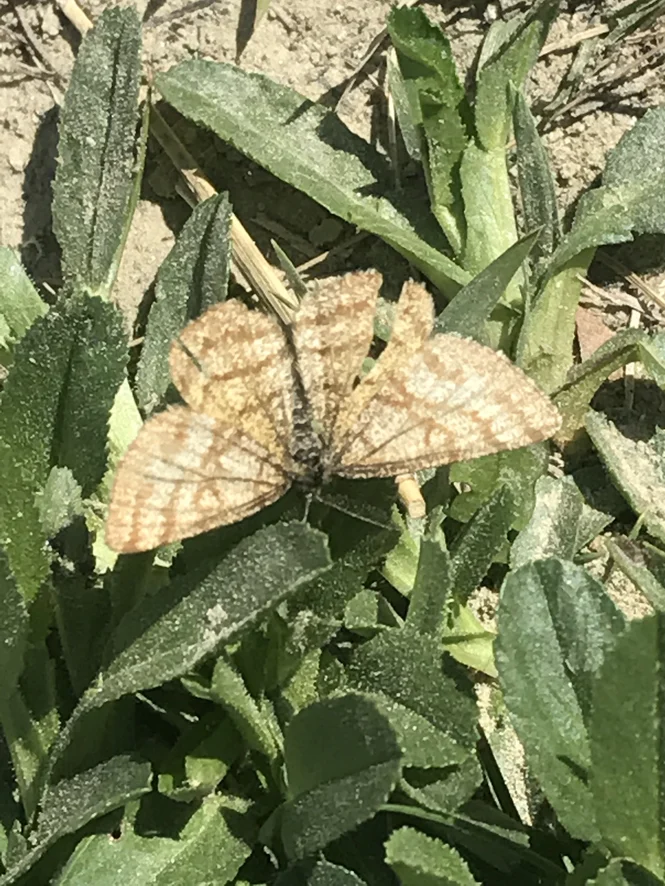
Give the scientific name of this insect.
Ematurga atomaria
